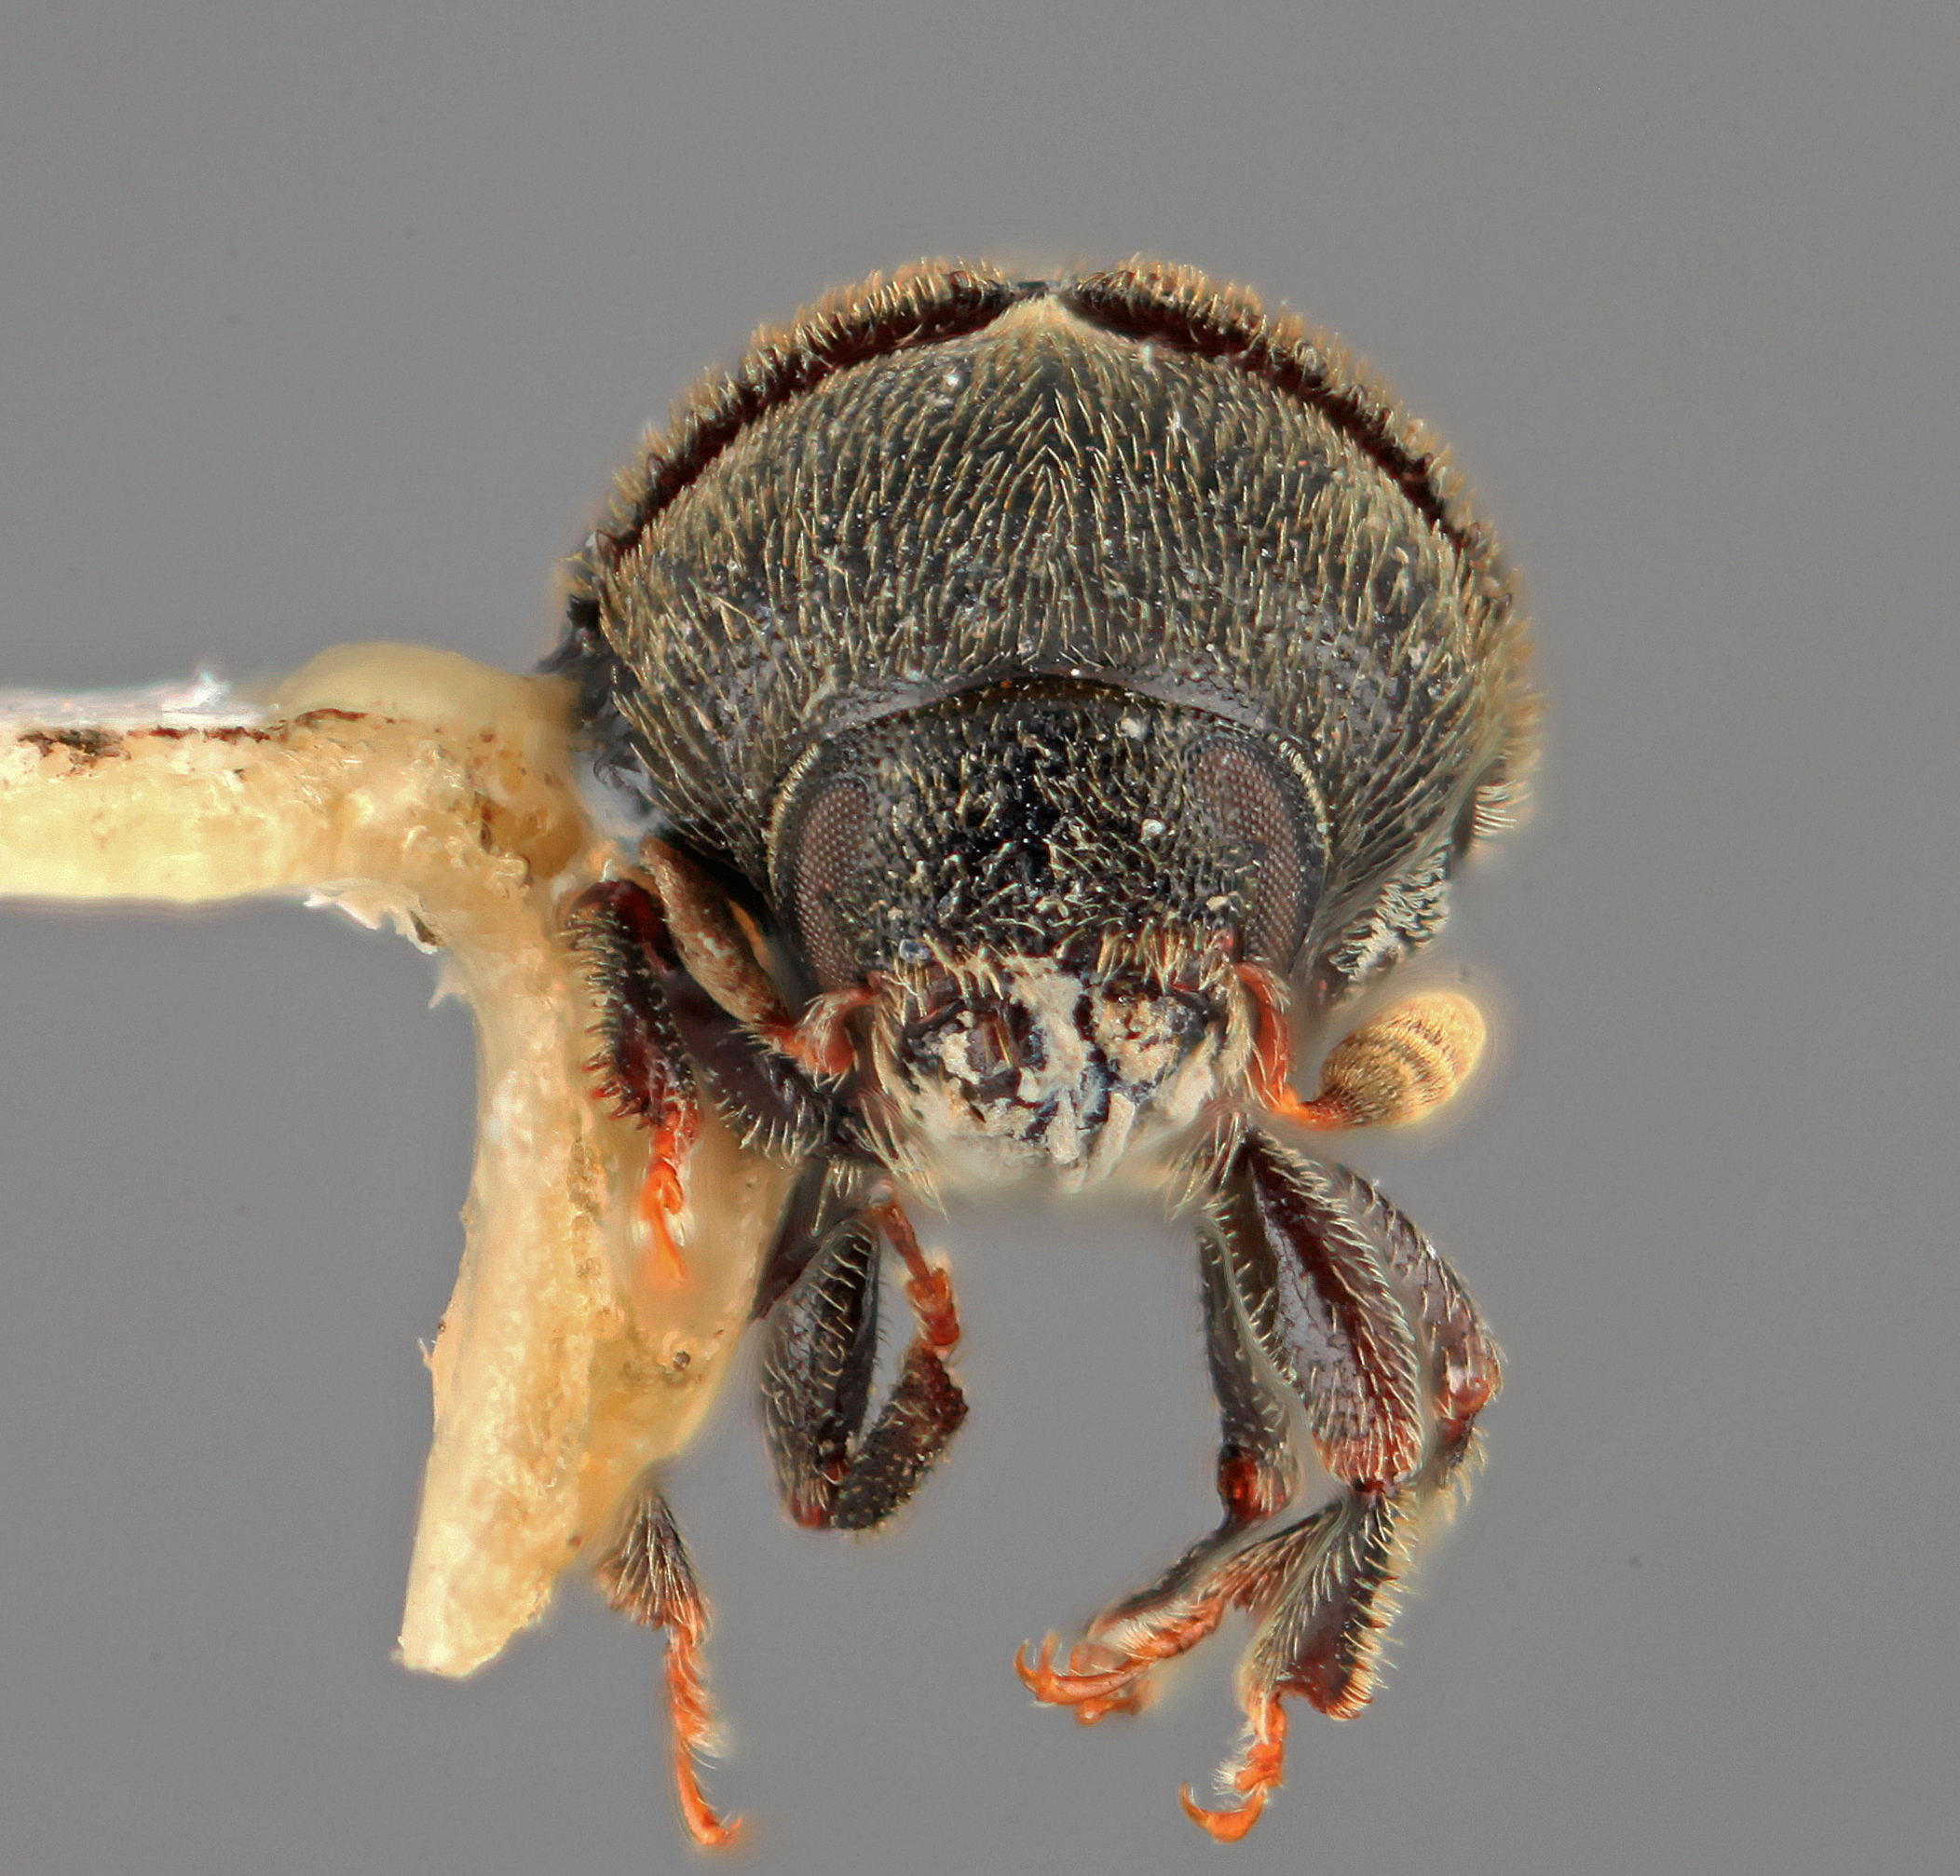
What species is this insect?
Phloeosinus palearis
